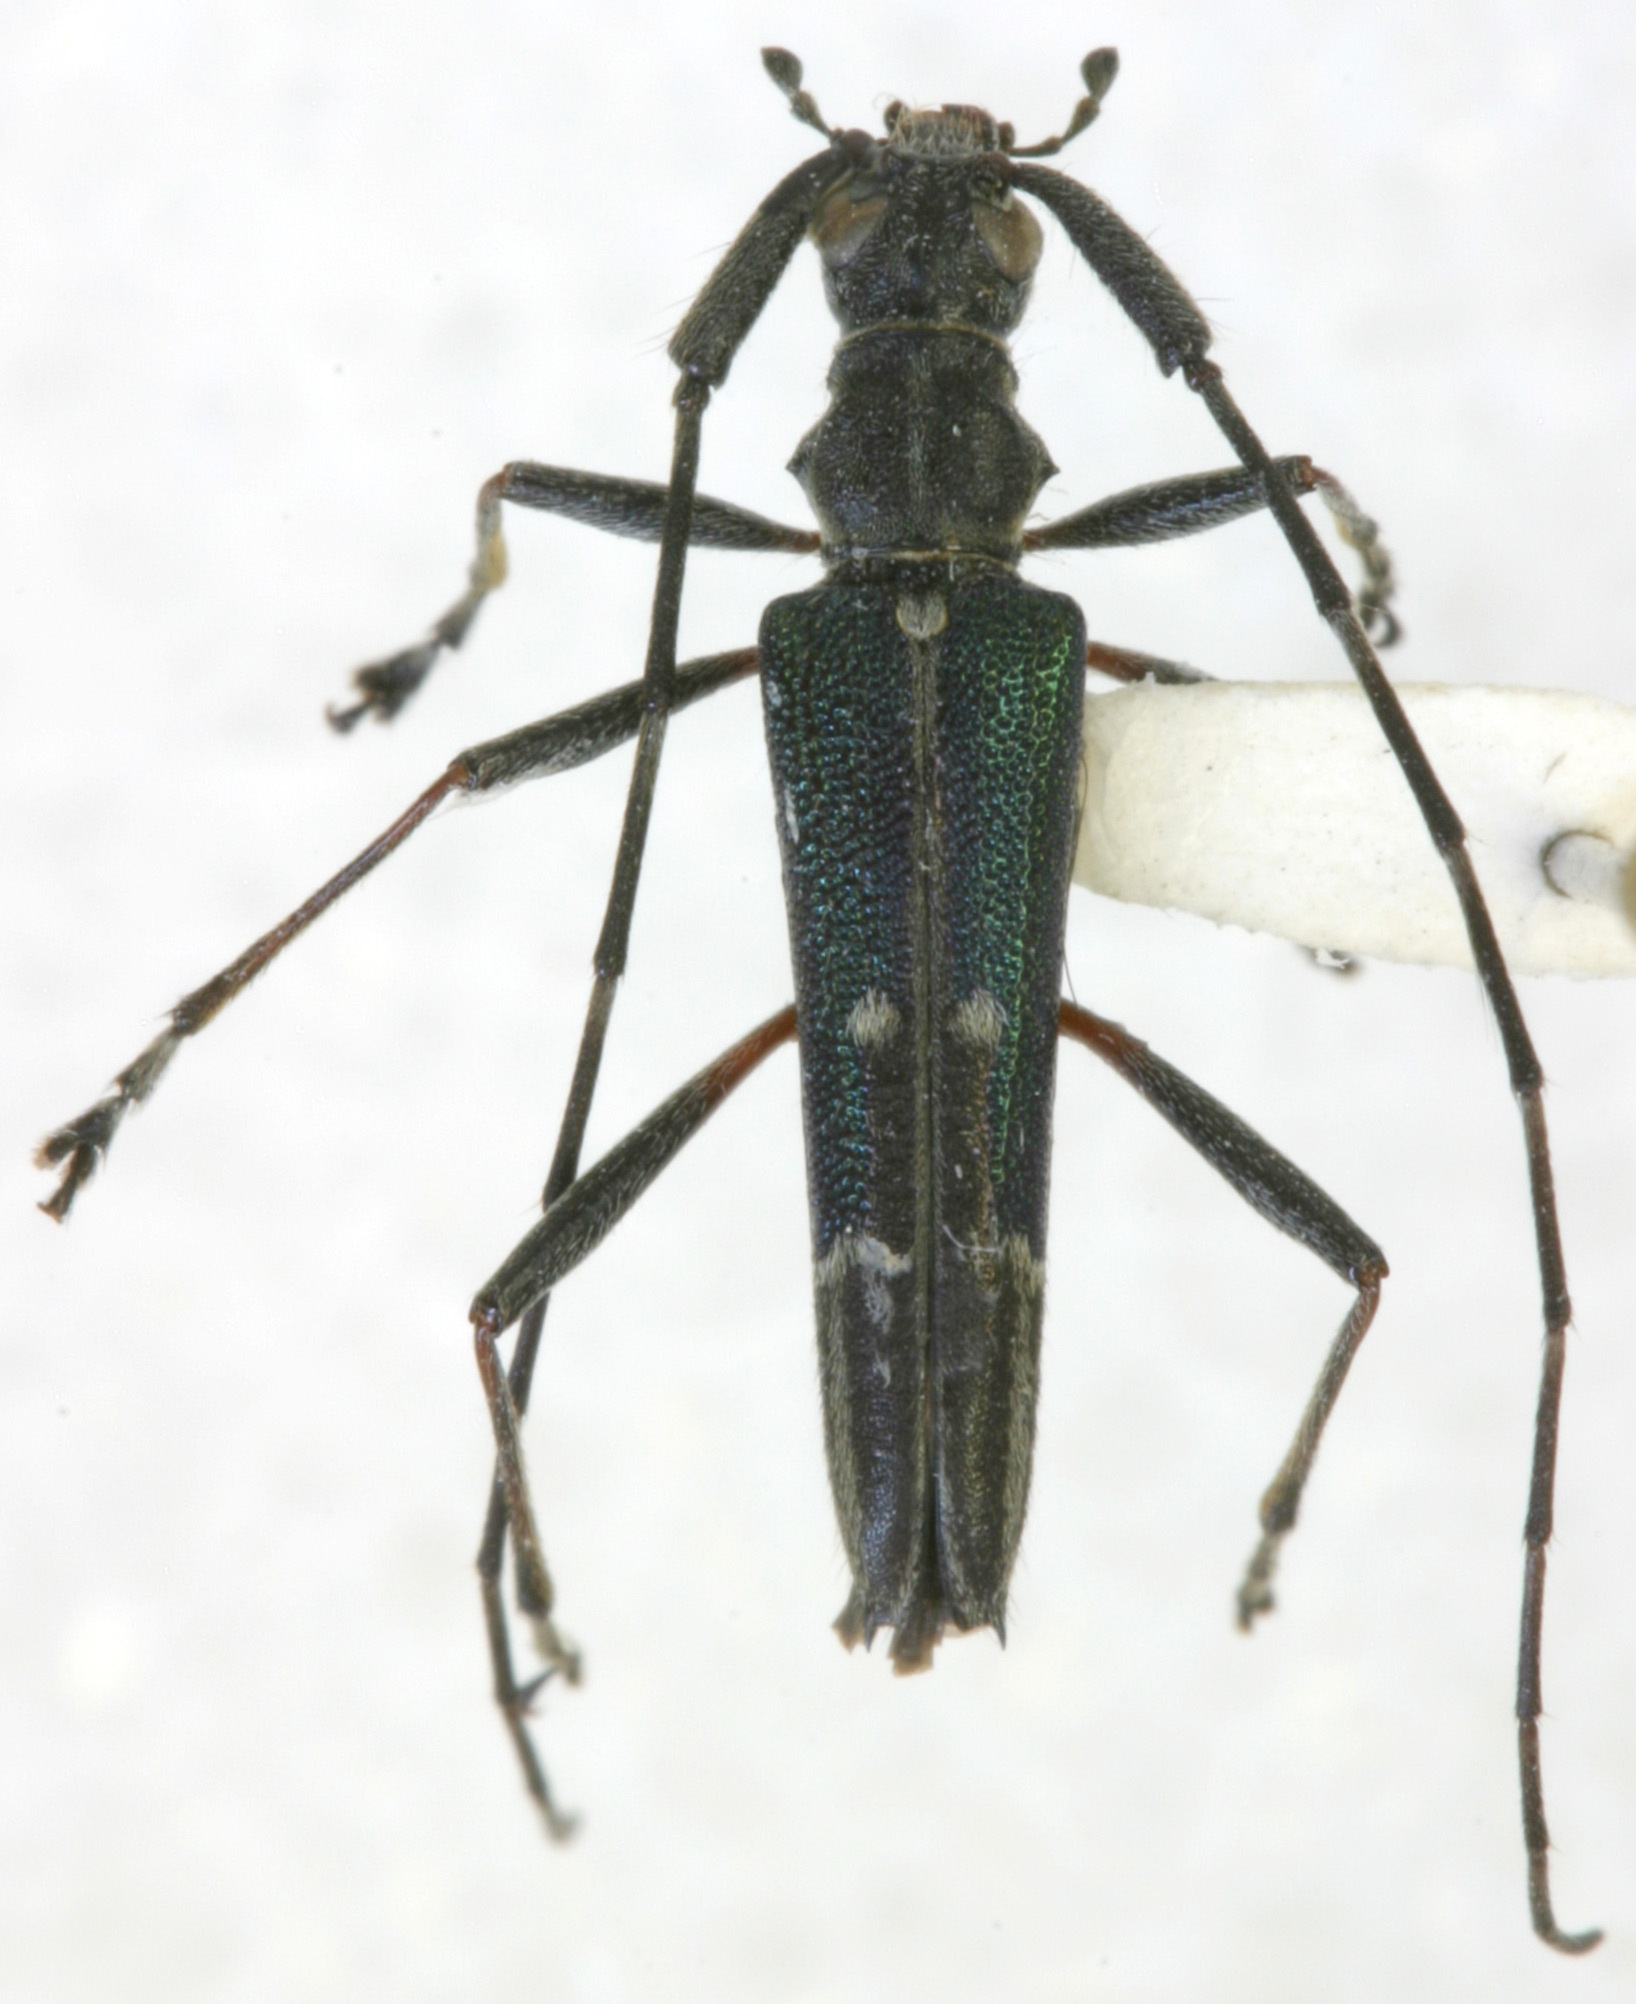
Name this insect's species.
Hovorestenia thalassina
